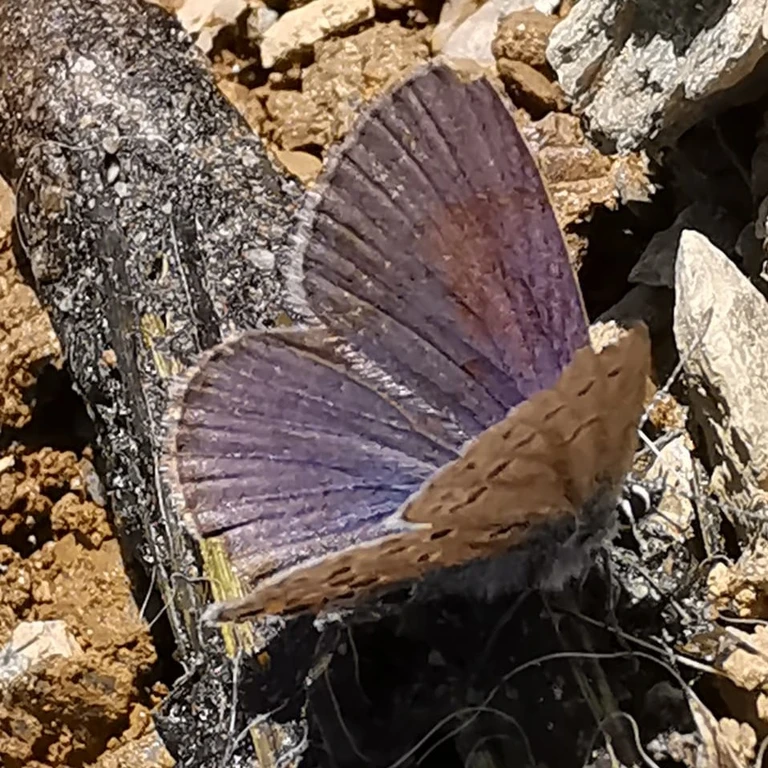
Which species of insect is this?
Agriades optilete (also Vacciniina optilete)
